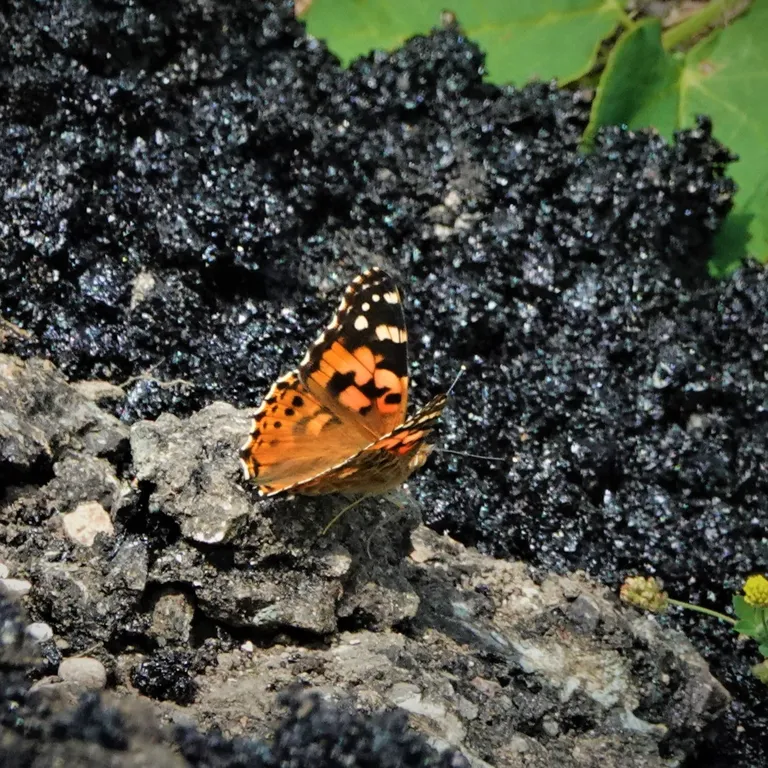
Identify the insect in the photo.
Vanessa cardui
